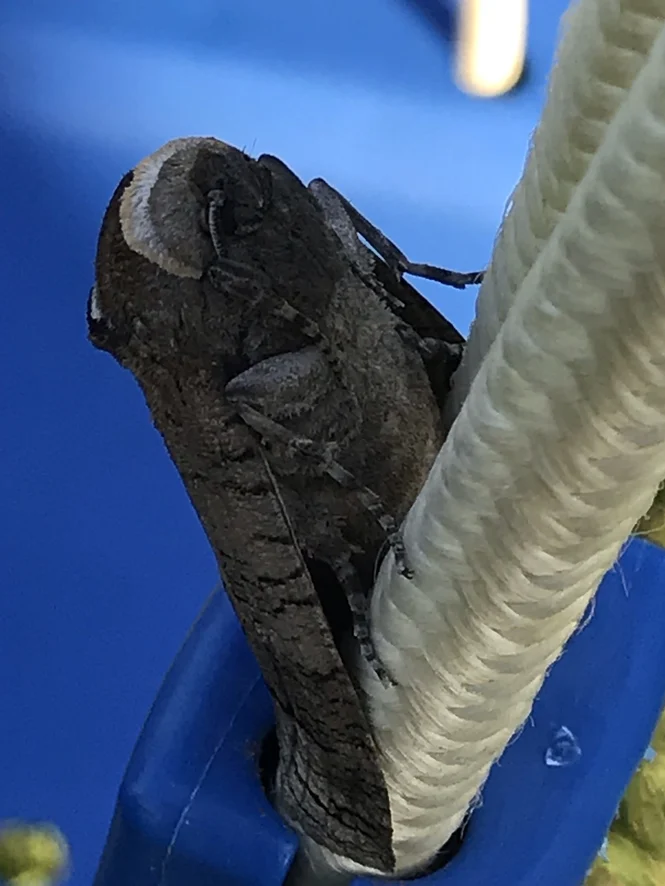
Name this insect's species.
Cossus cossus
